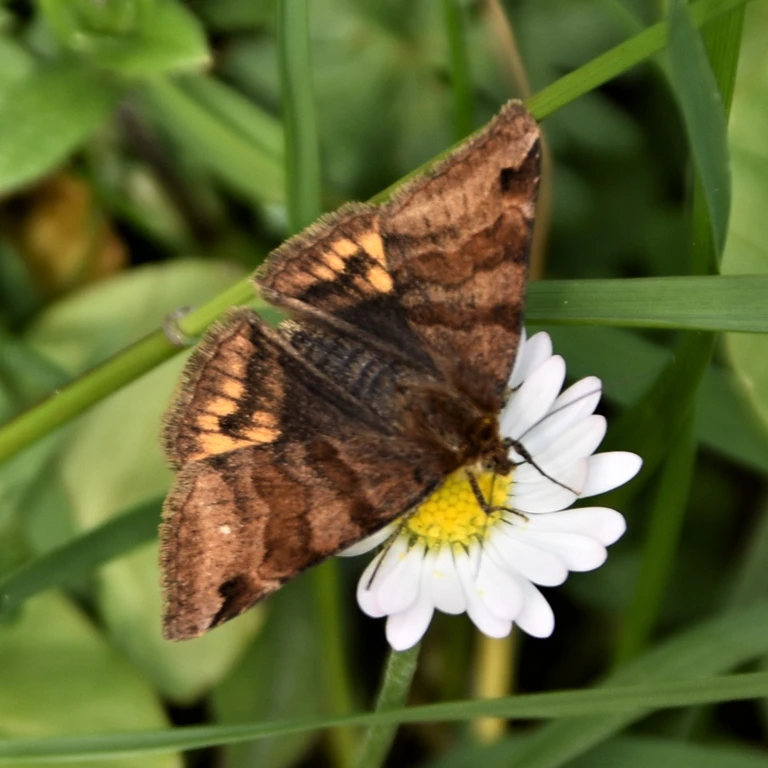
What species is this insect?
Euclidia glyphica
